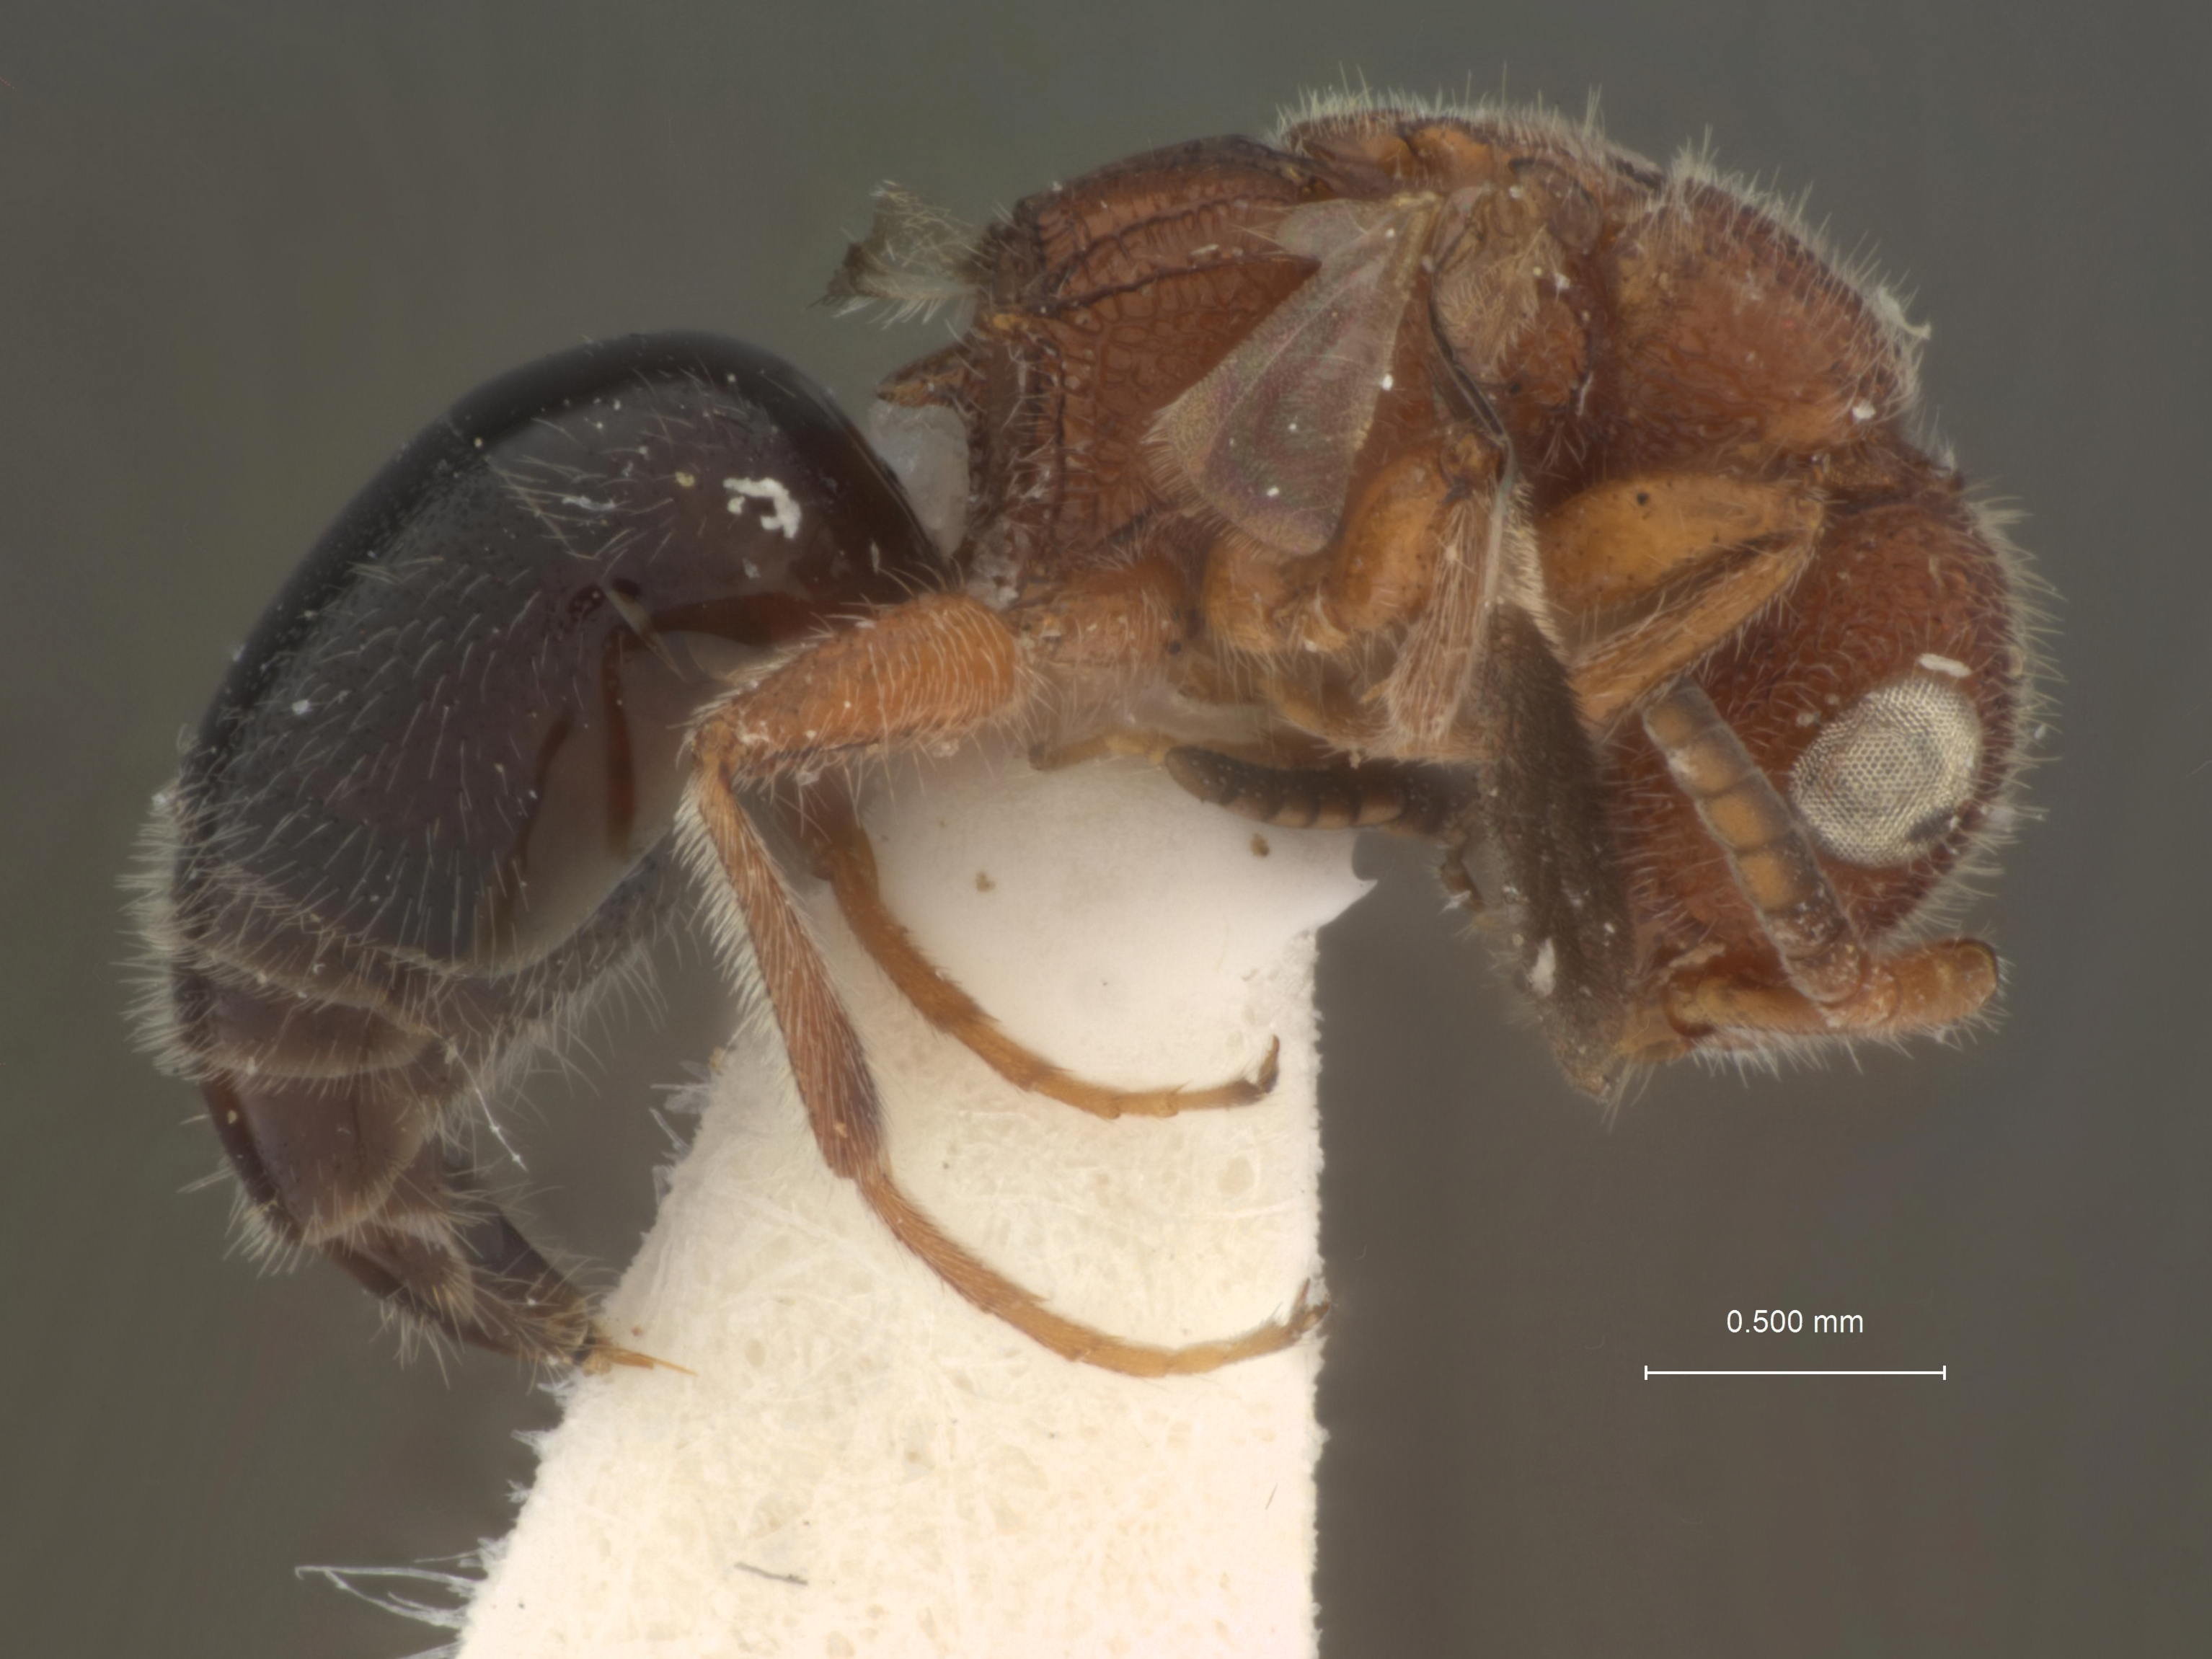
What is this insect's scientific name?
Sulcomesitius menkei
